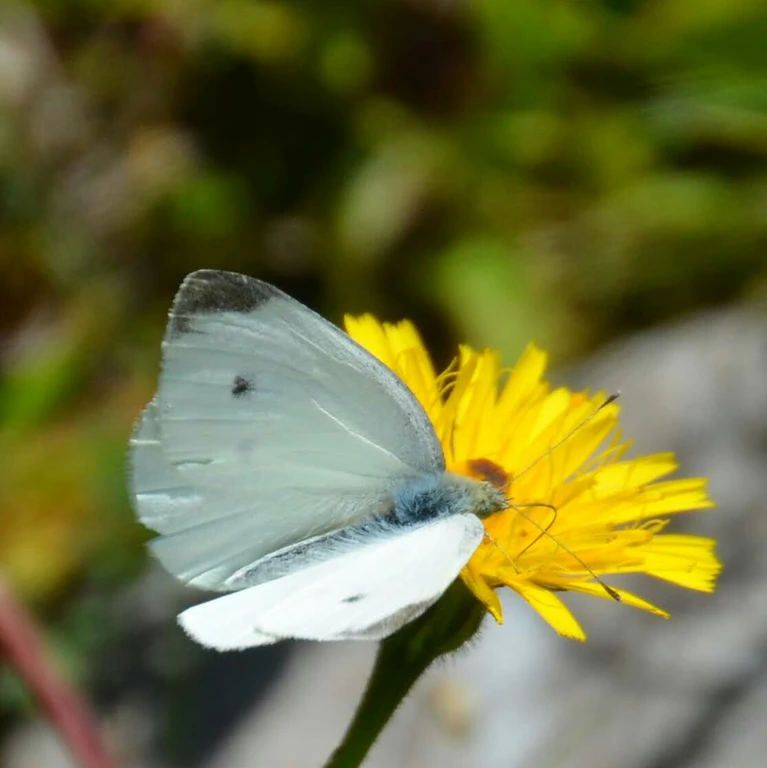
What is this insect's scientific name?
Pieris rapae
